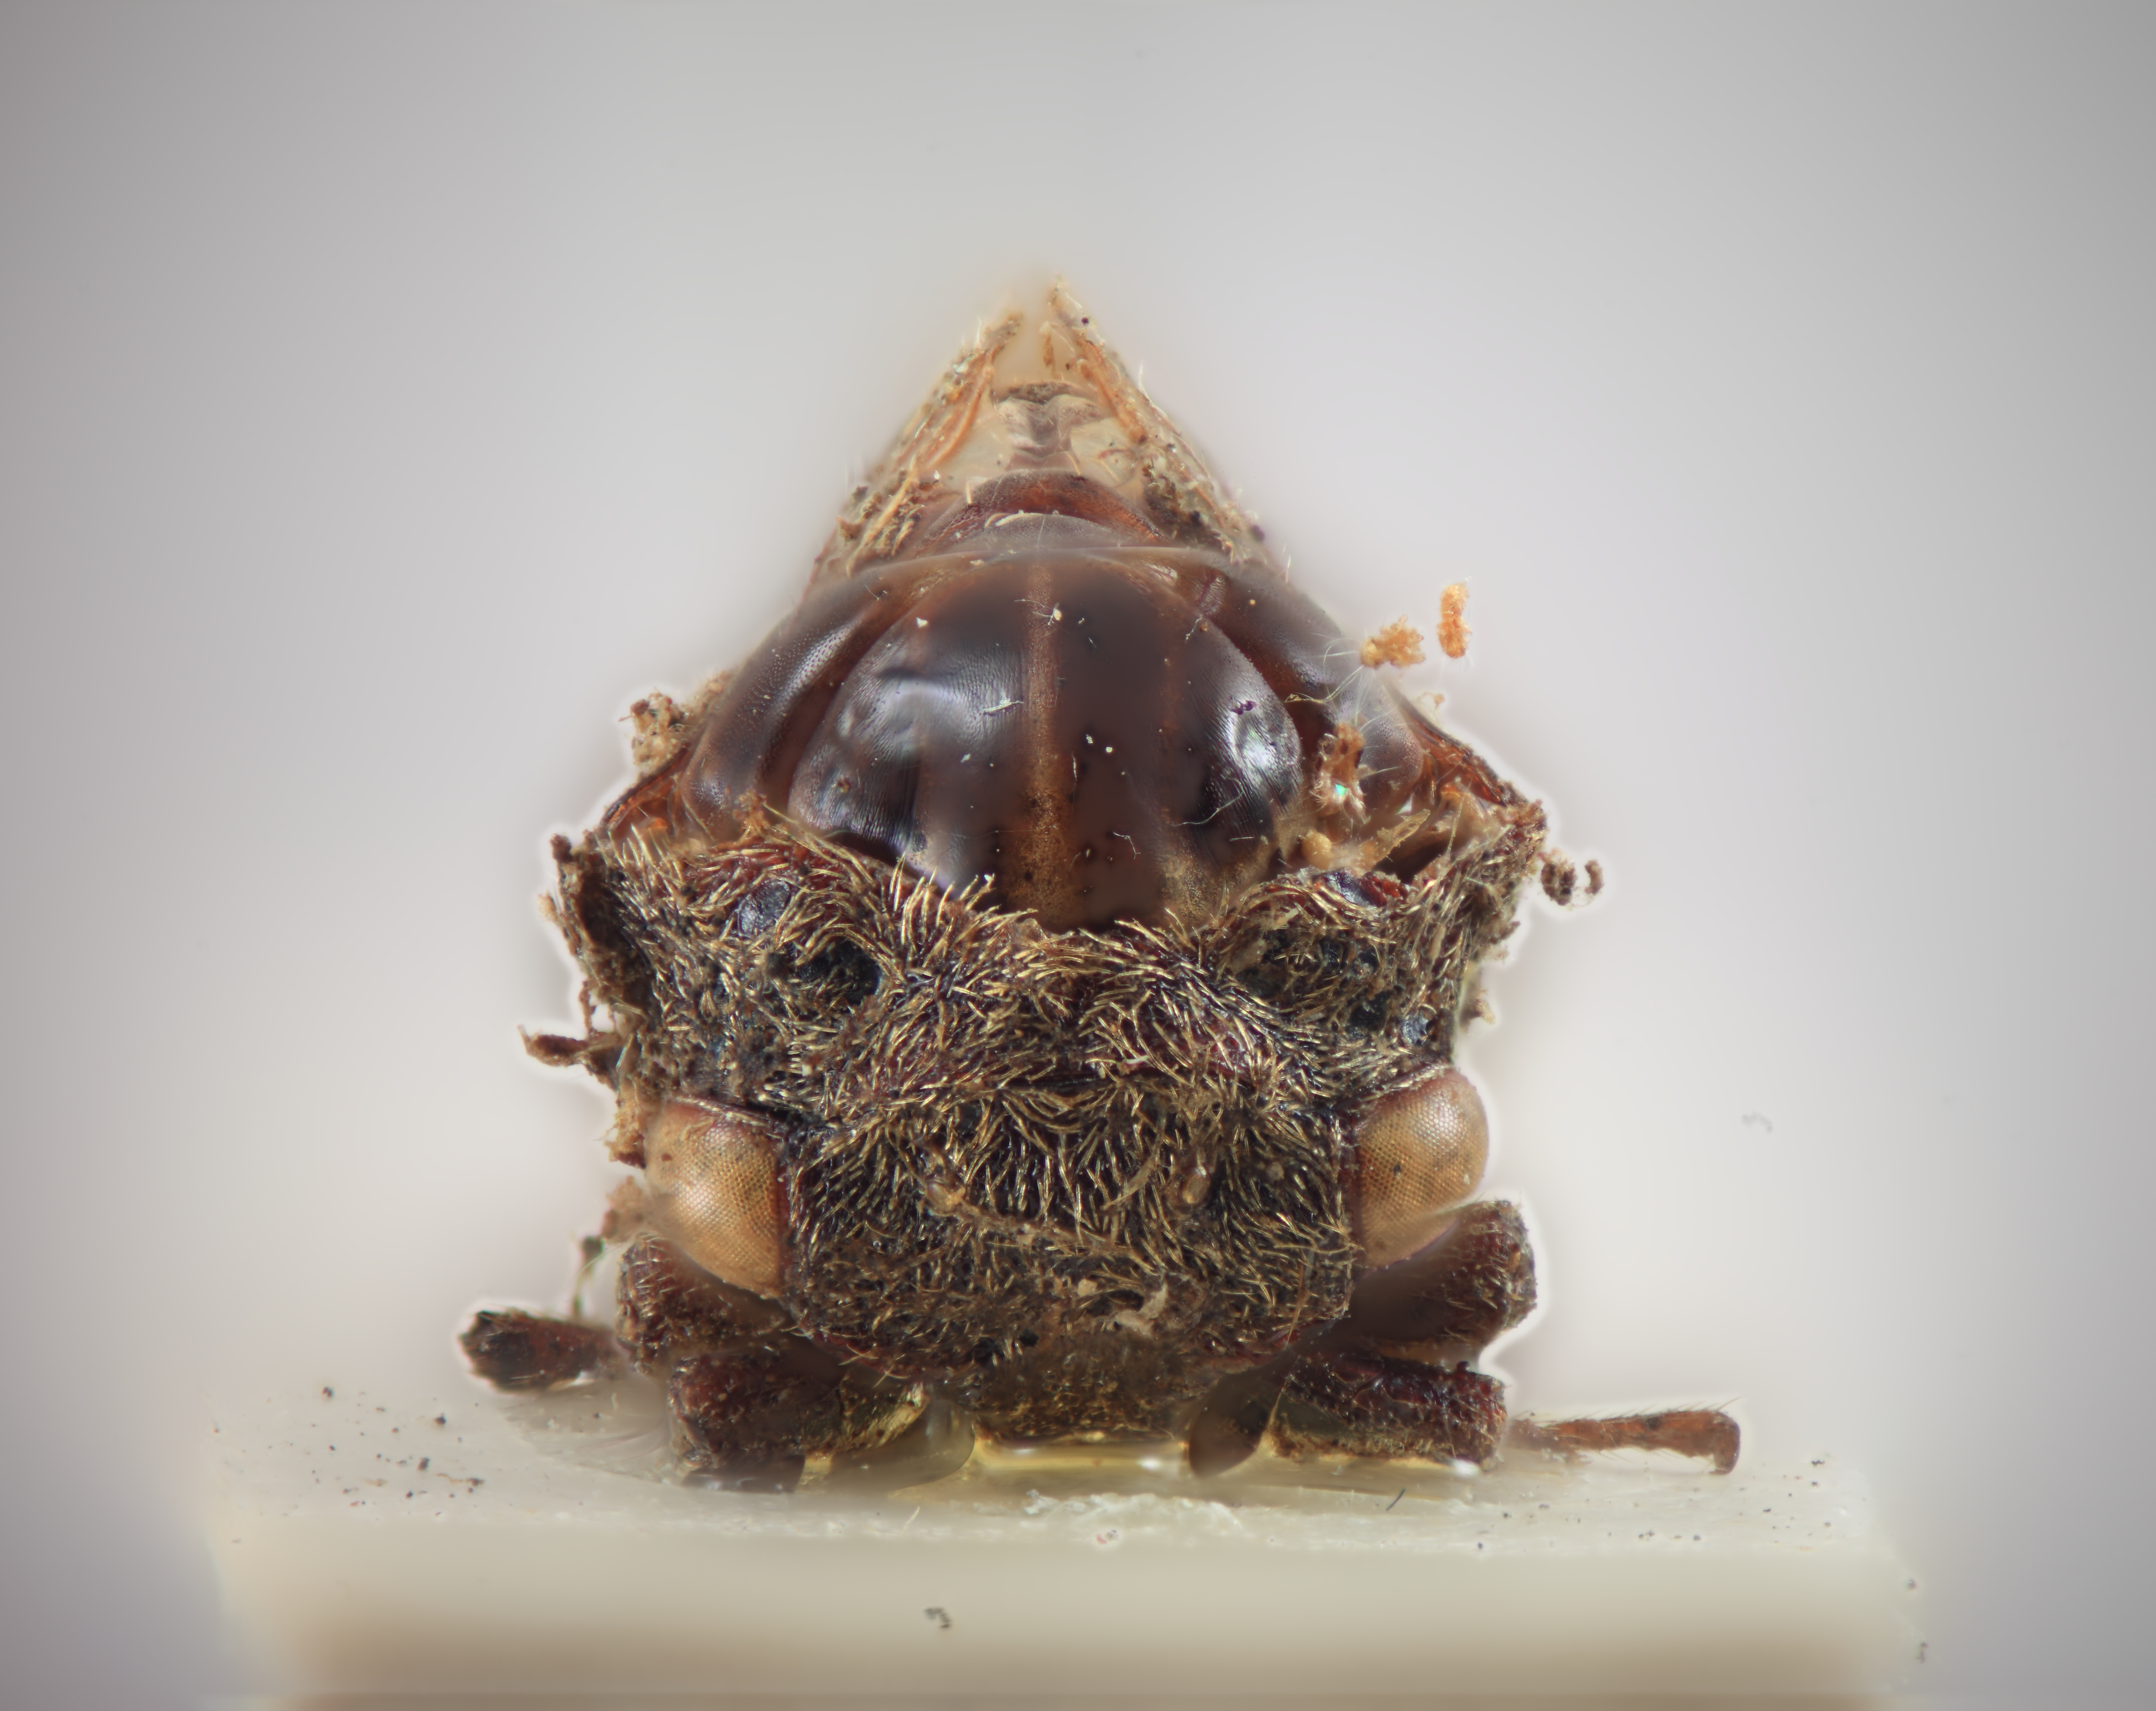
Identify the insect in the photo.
Maurya angulatus
